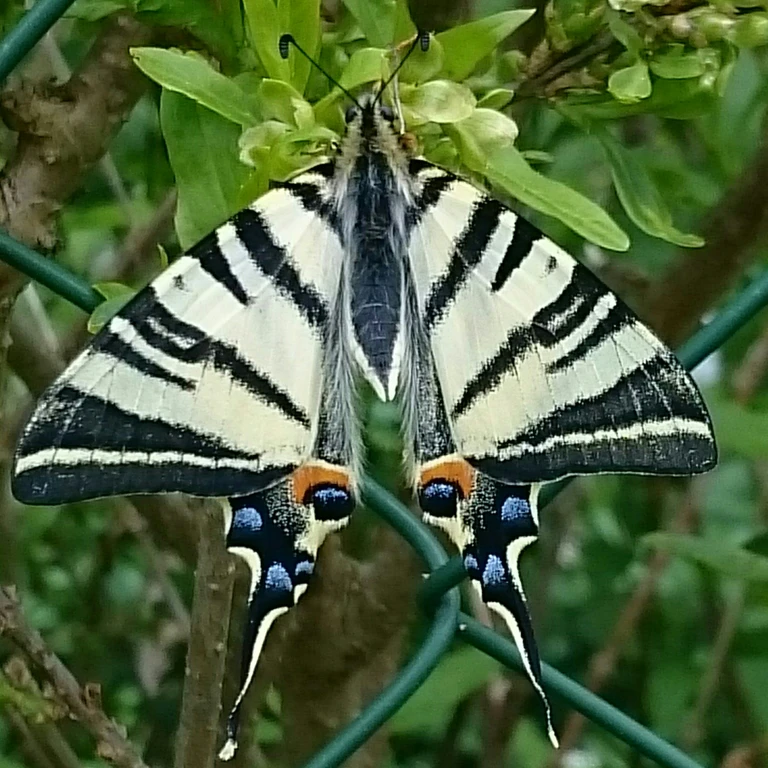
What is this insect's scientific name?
Iphiclides podalirius
